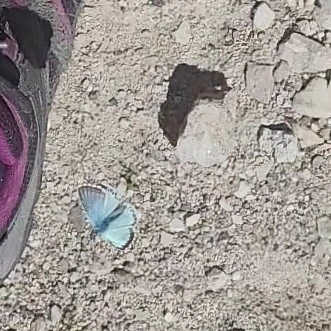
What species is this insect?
Lysandra coridon
